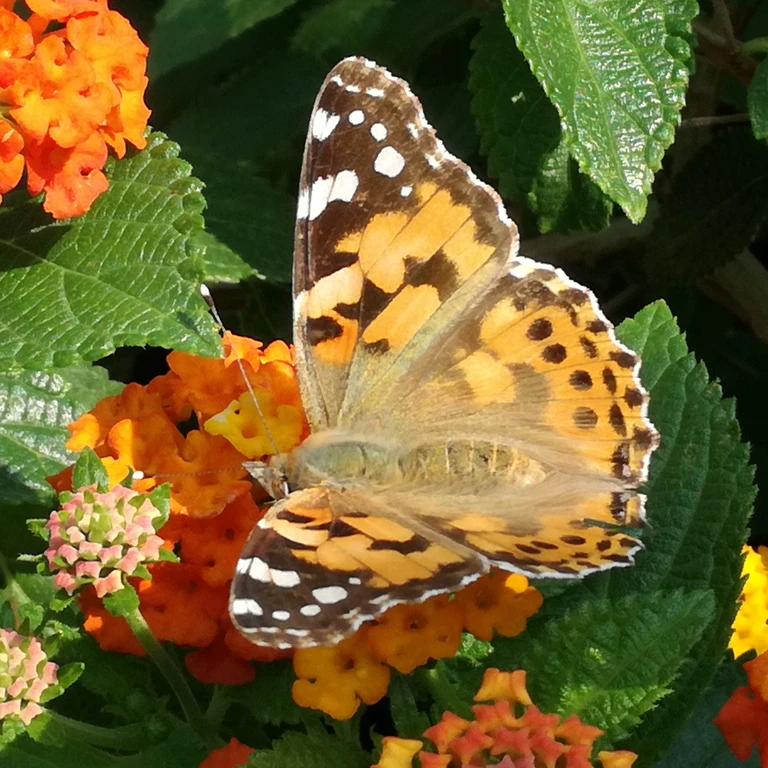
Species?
Vanessa cardui
